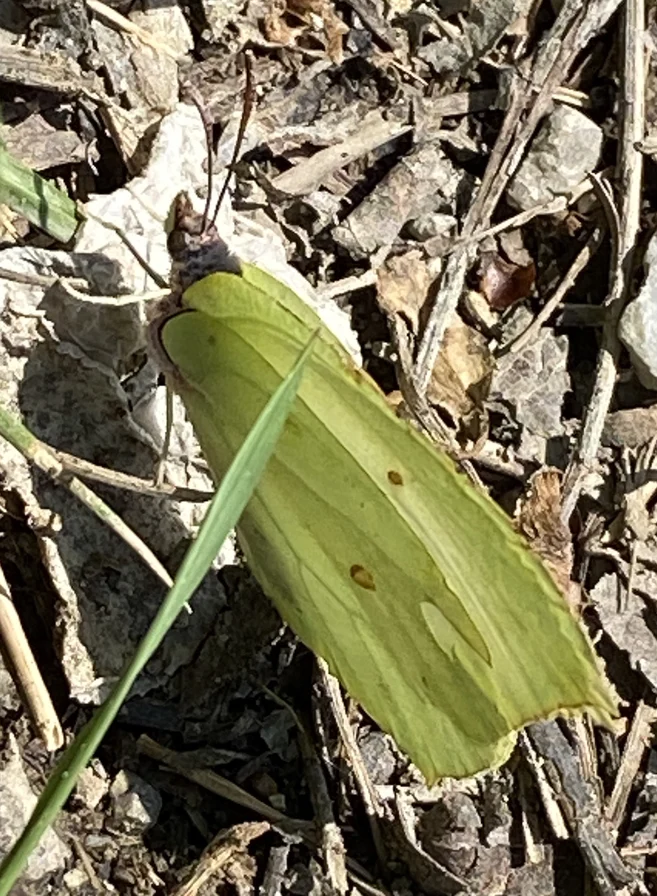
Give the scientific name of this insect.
Gonepteryx rhamni
